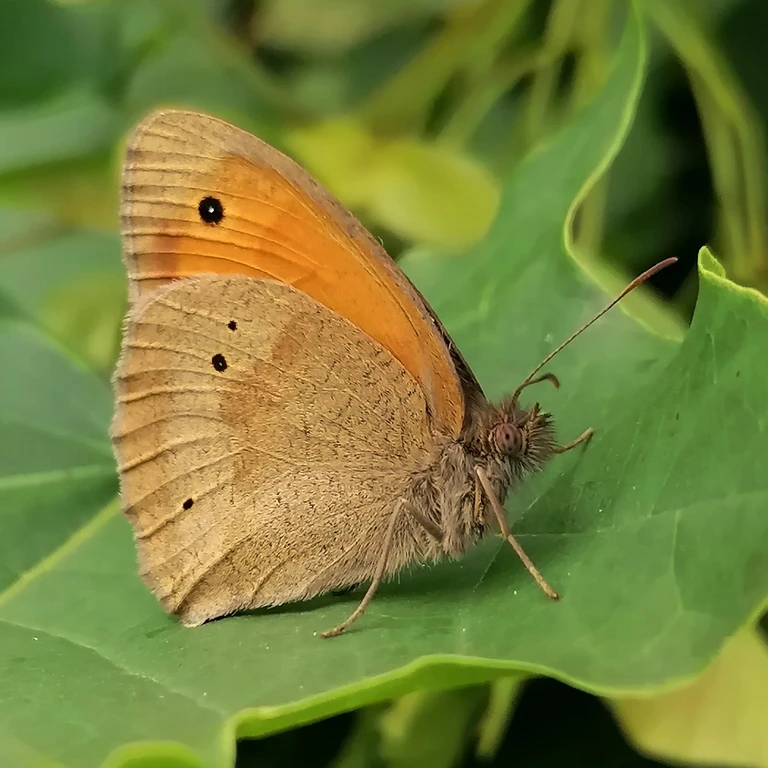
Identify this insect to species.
Maniola jurtina
